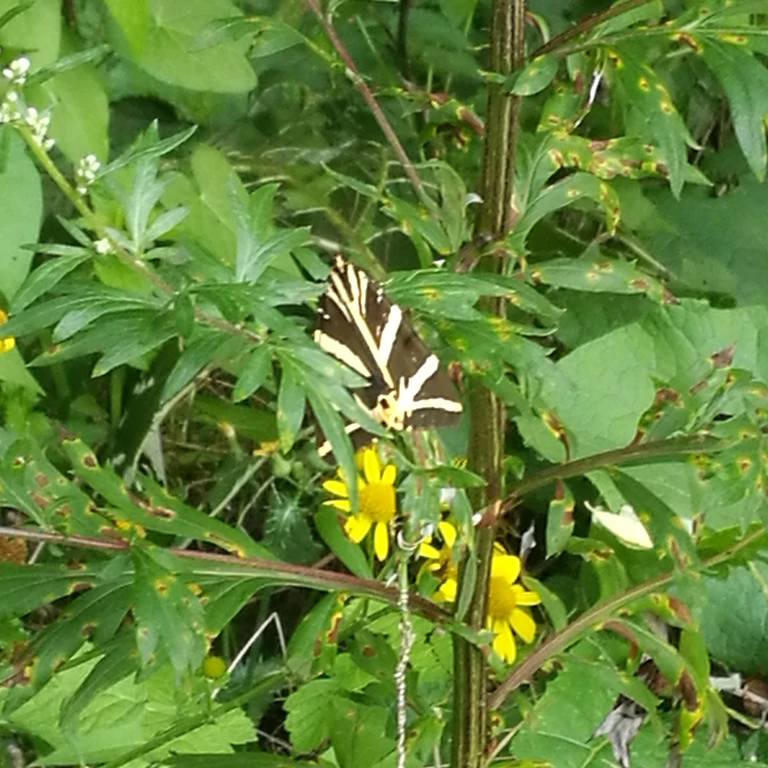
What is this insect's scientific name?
Euplagia quadripunctaria
